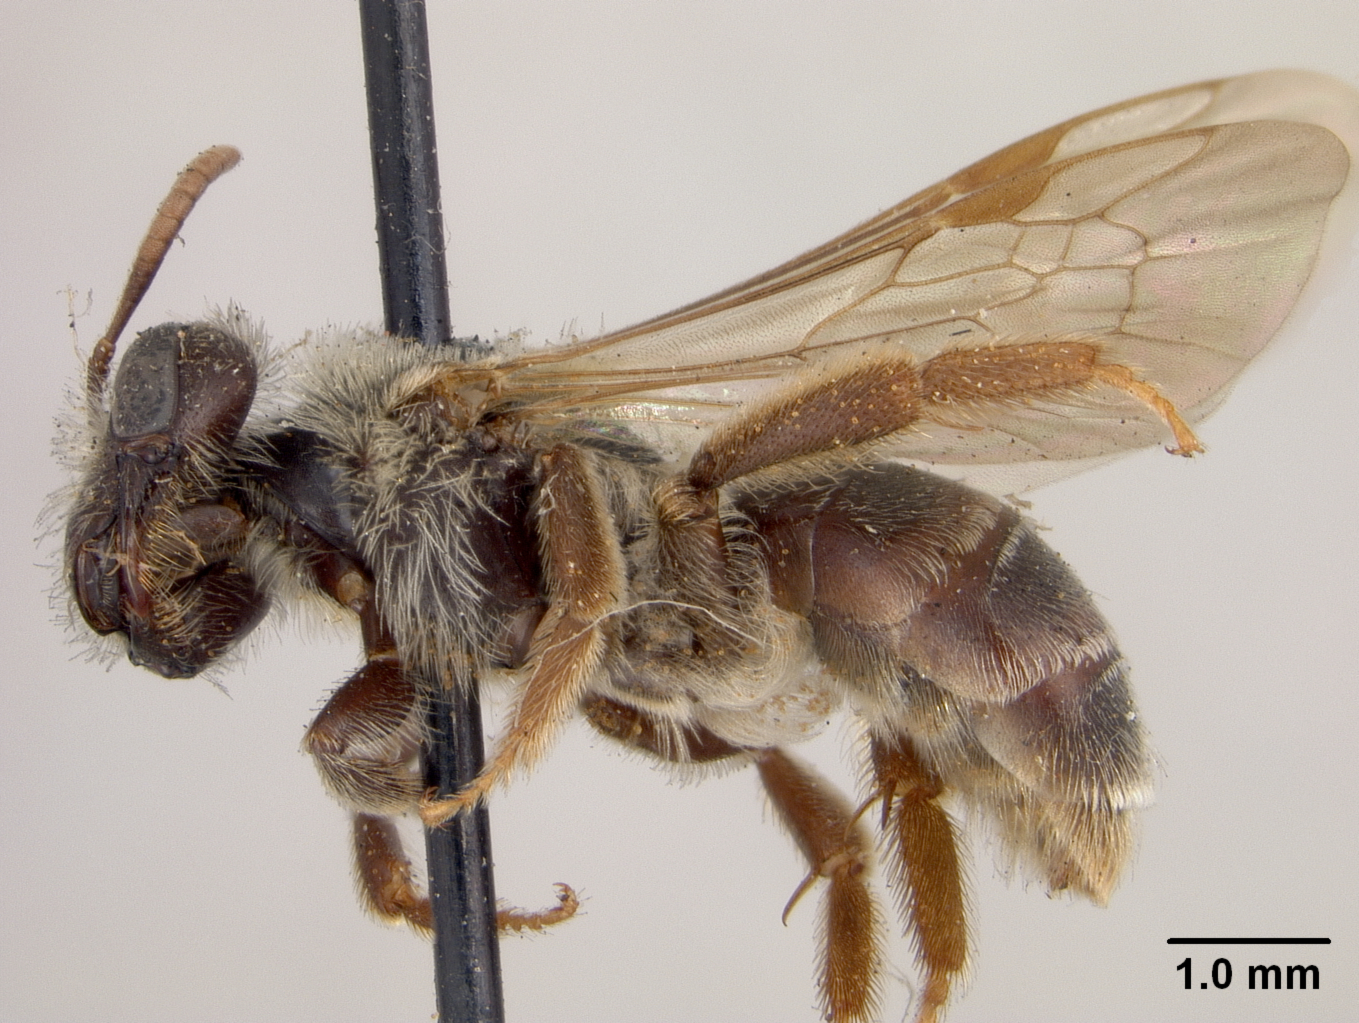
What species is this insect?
Andrena uvulariae
